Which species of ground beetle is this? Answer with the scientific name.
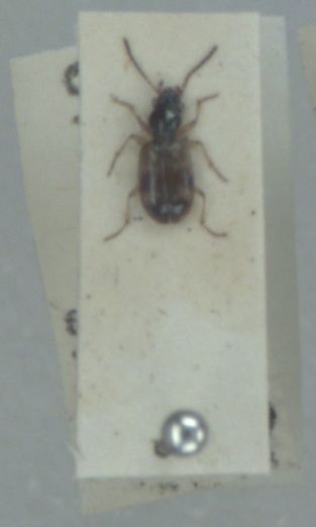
Bembidion articulatum
